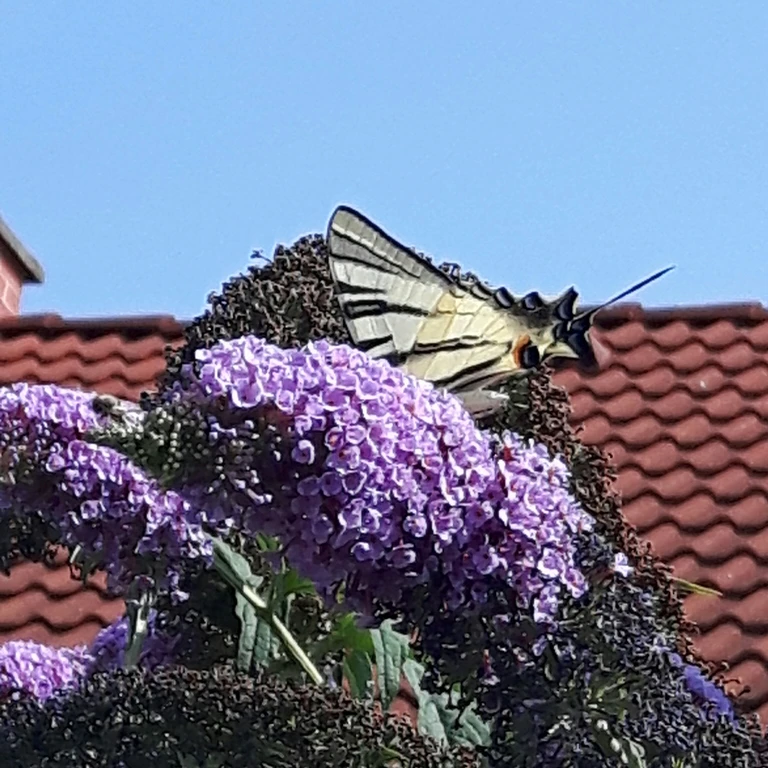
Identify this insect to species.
Iphiclides podalirius
